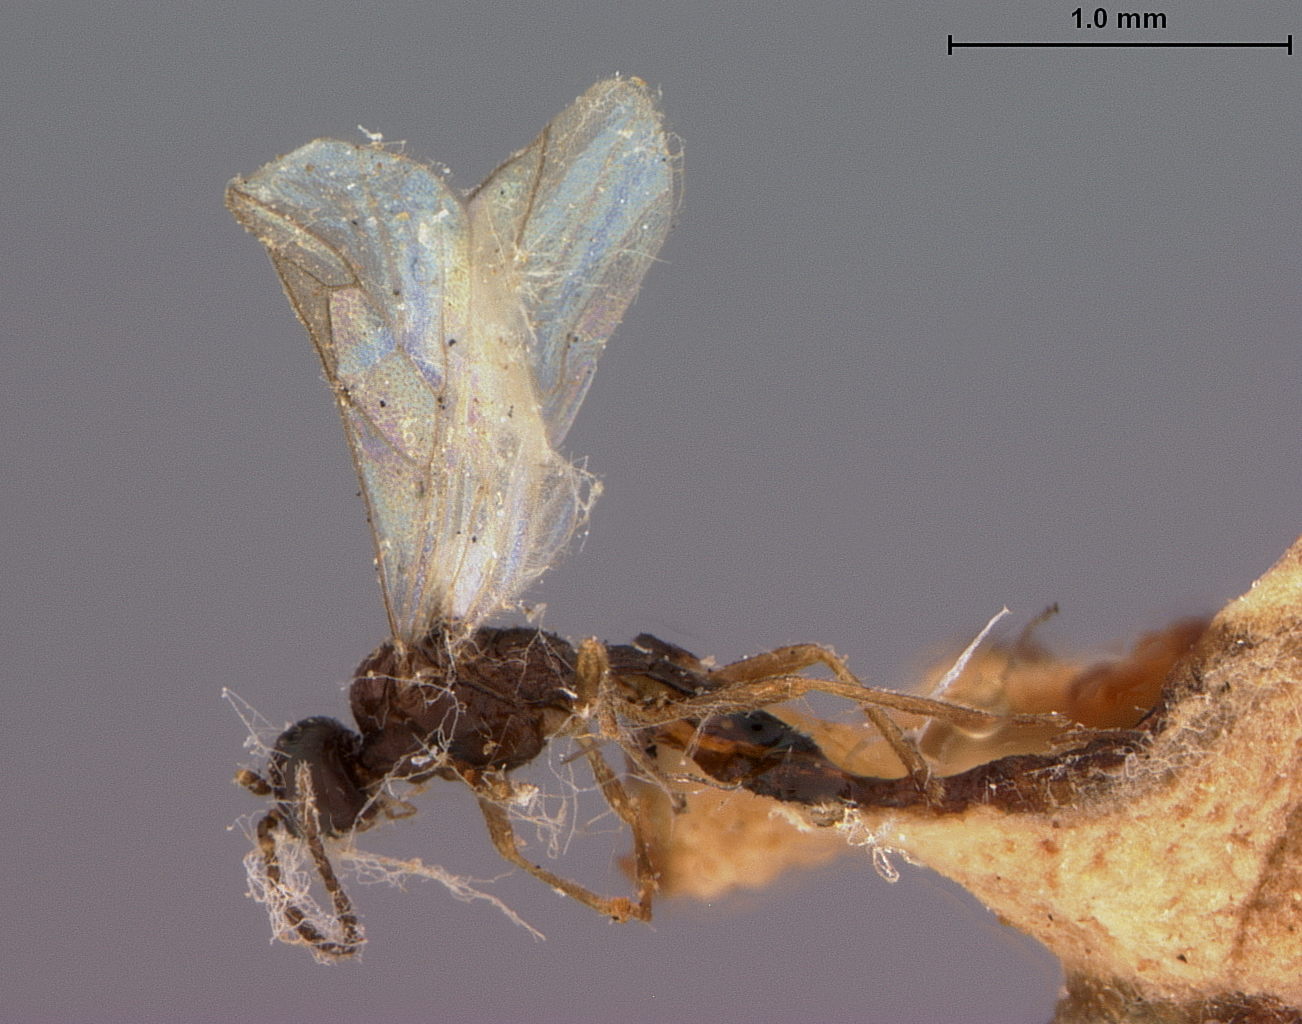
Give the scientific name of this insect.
Aphidius laetucaphis
